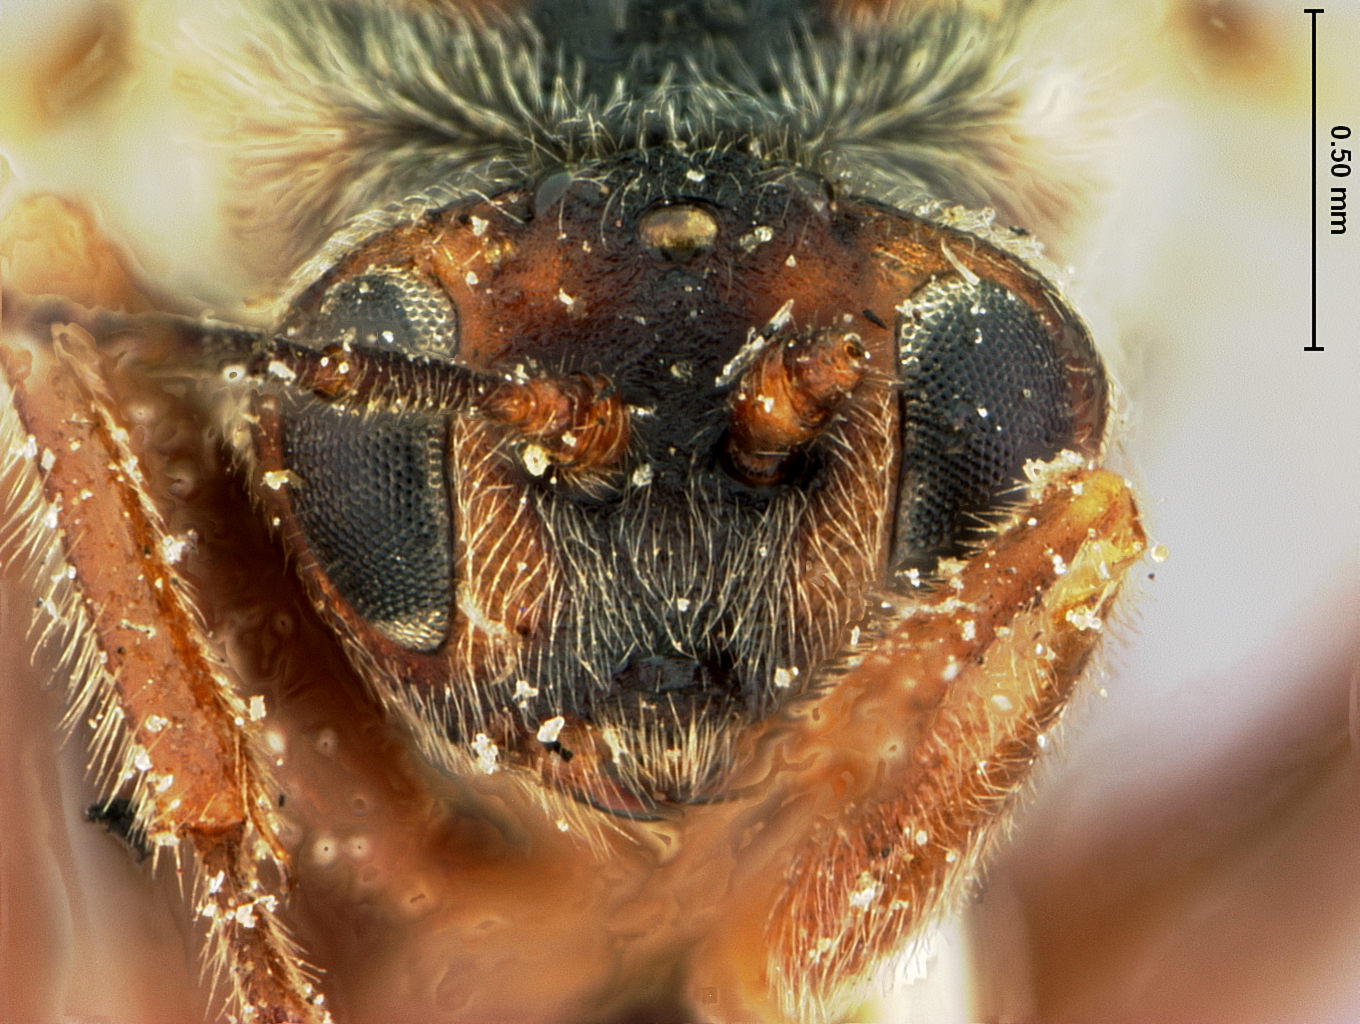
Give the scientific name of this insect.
Holcaspis persimilis
